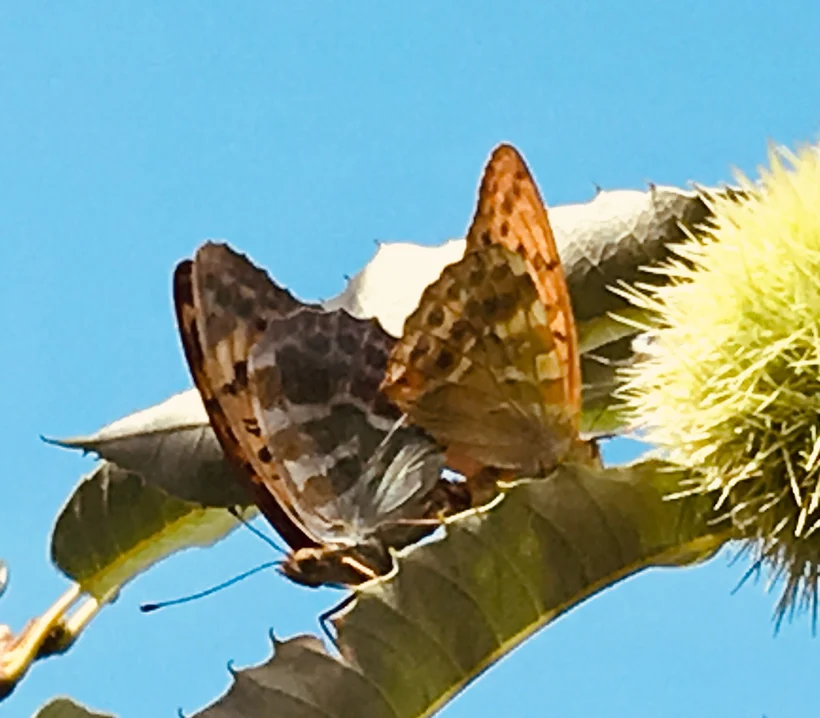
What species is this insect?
Argynnis paphia
